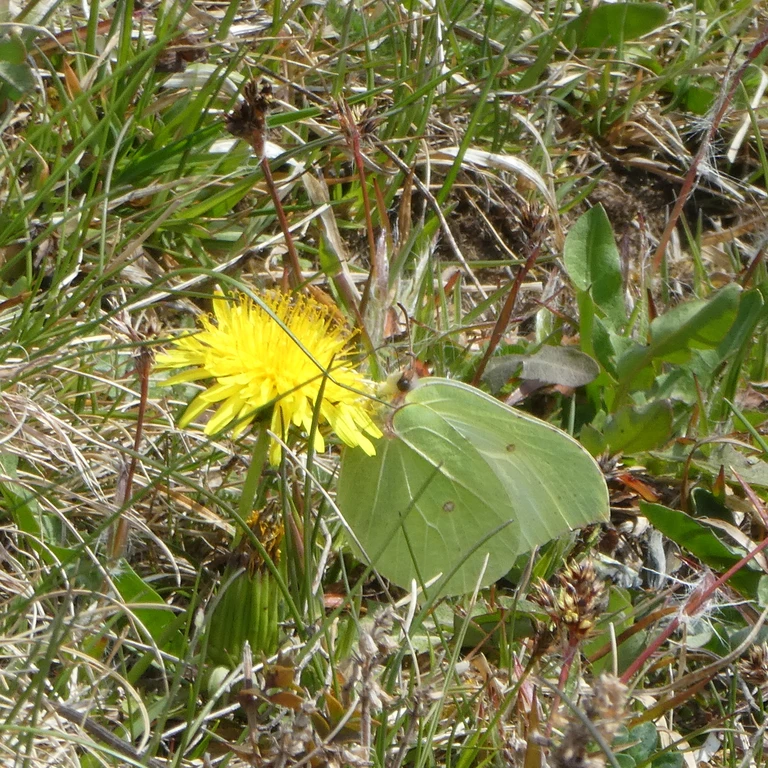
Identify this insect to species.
Gonepteryx rhamni
